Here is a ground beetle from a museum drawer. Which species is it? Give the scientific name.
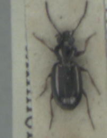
Bembidion properans
